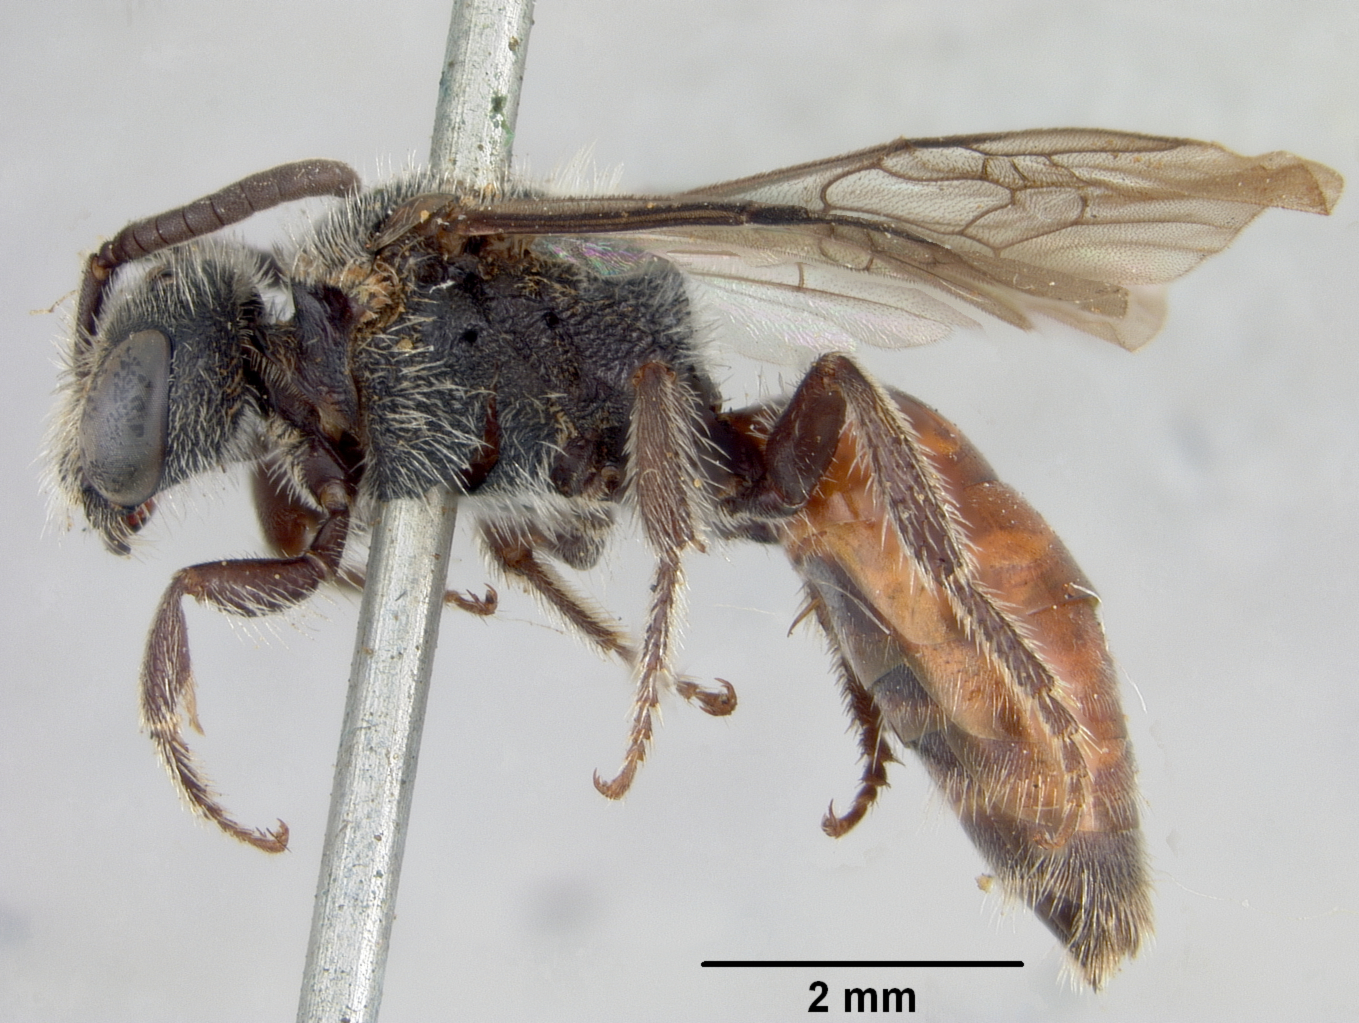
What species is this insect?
Sphecodes mexicanorum
